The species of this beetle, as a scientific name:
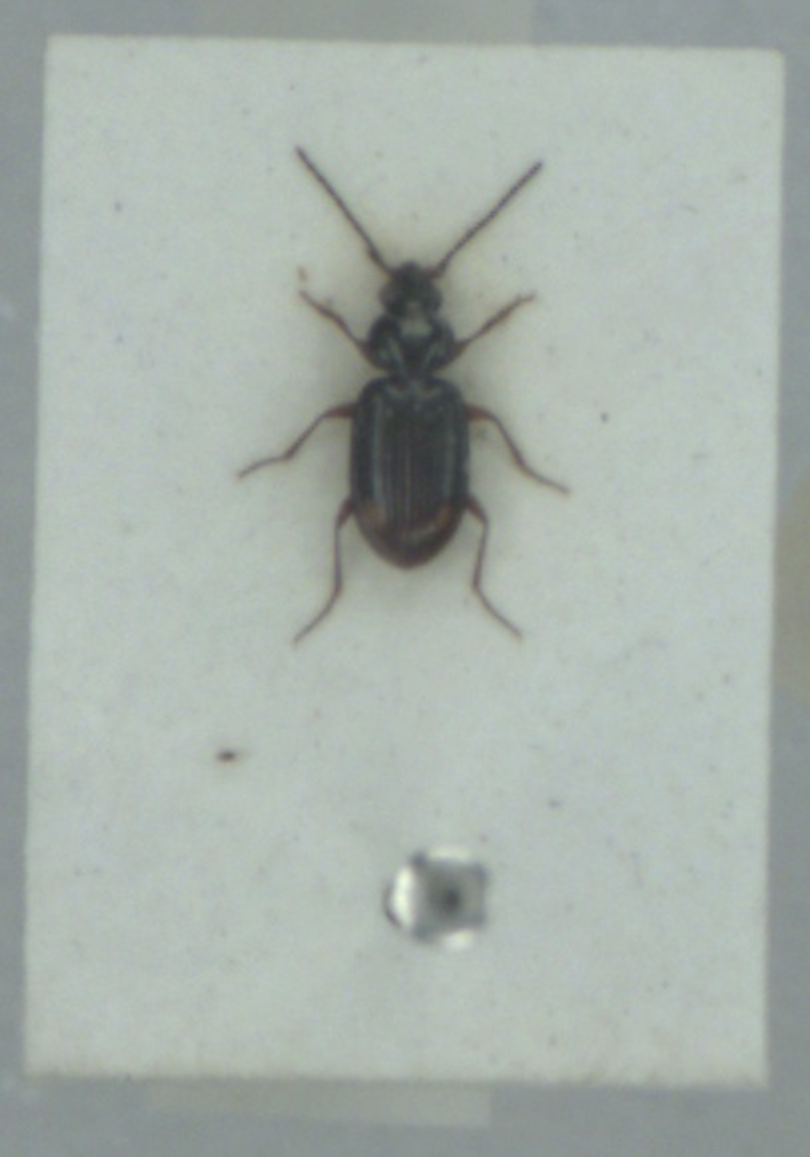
Bembidion biguttatum
